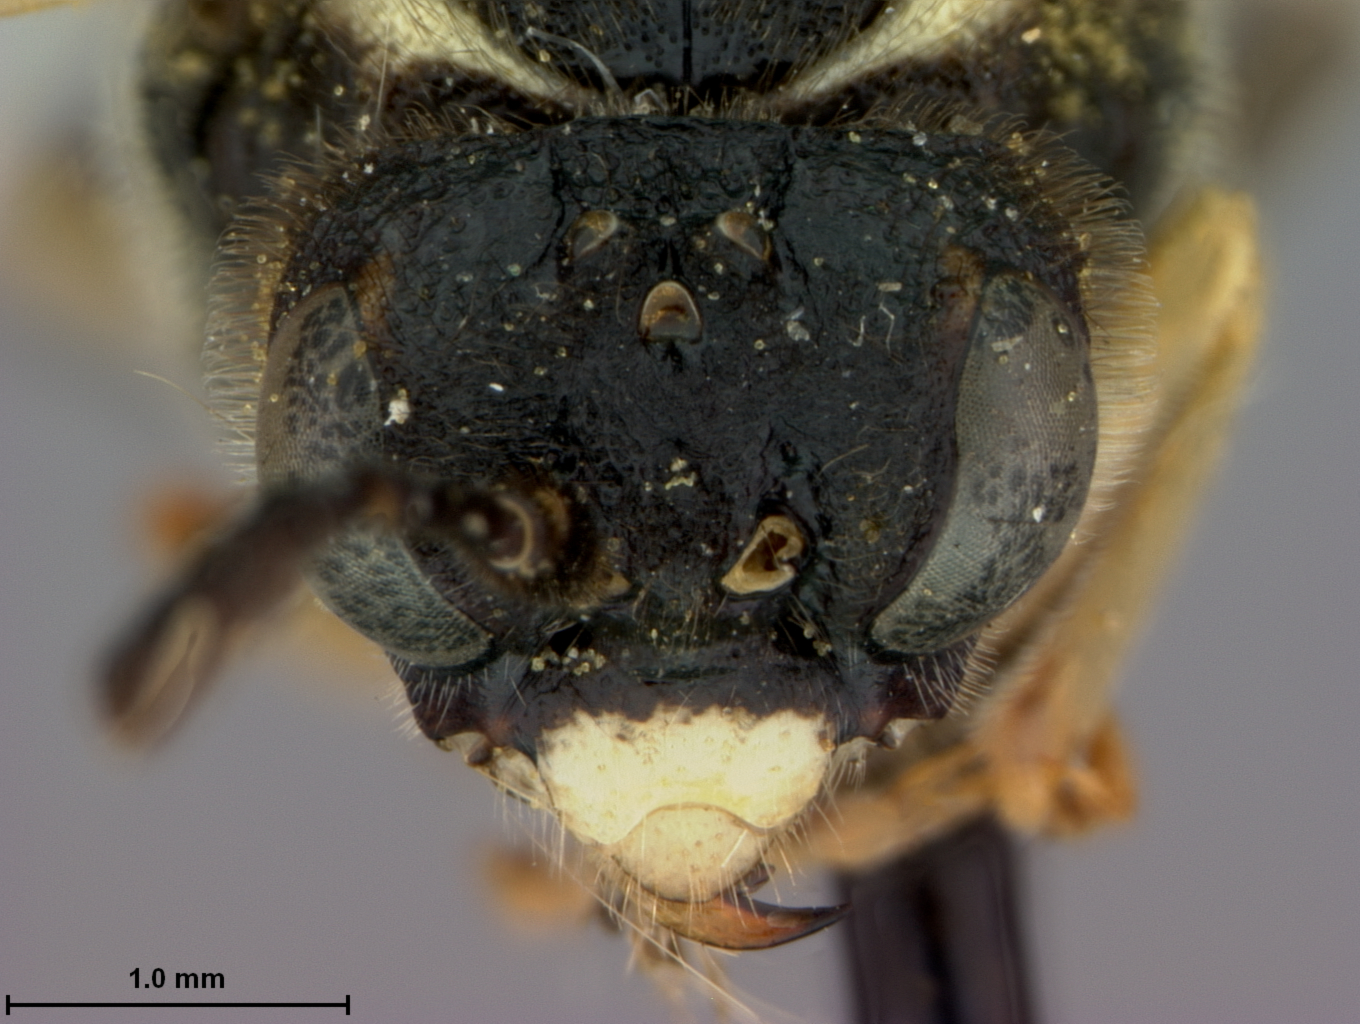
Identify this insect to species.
Tenthredo anomocerus
